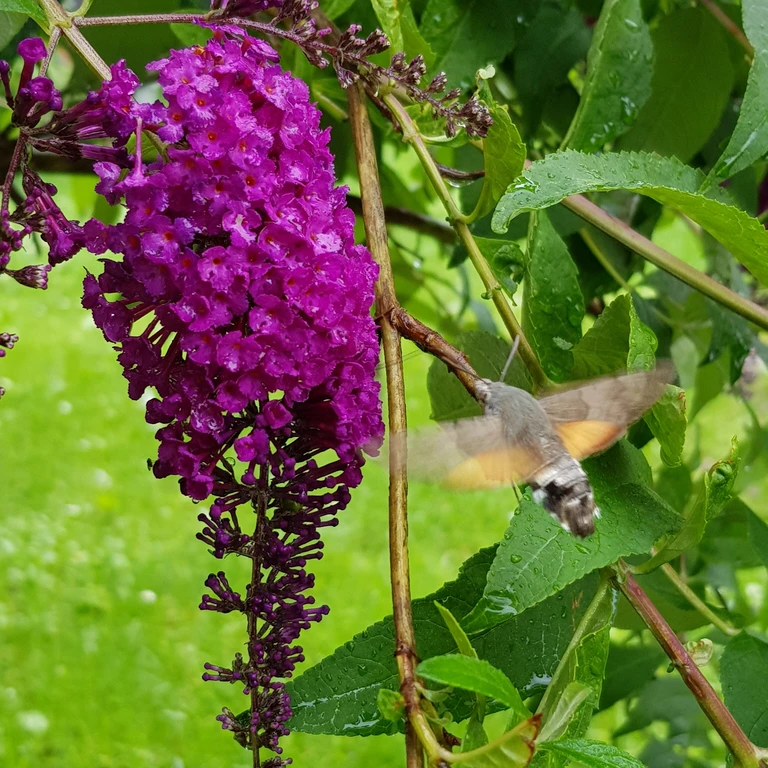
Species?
Macroglossum stellatarum
